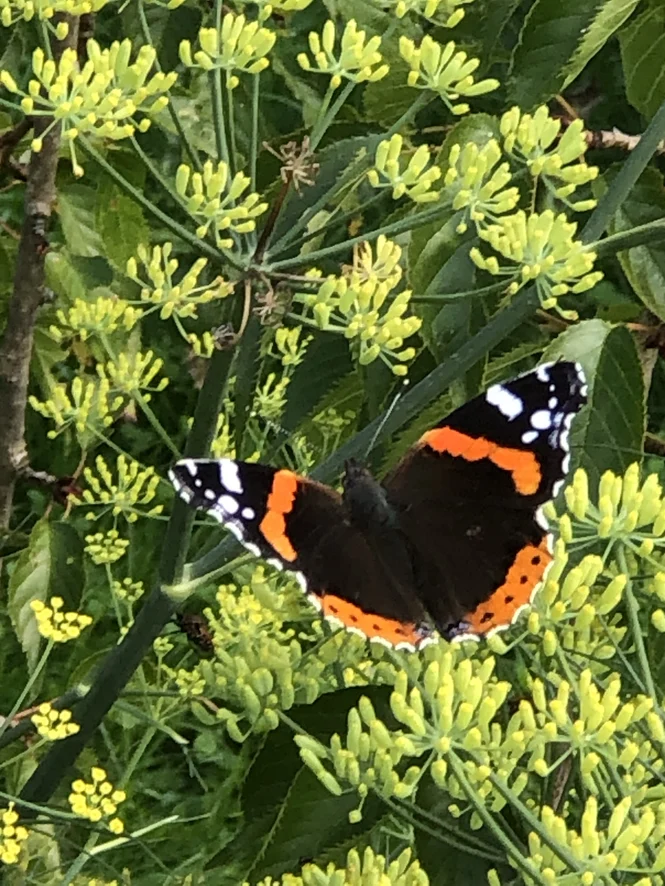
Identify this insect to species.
Vanessa atalanta
